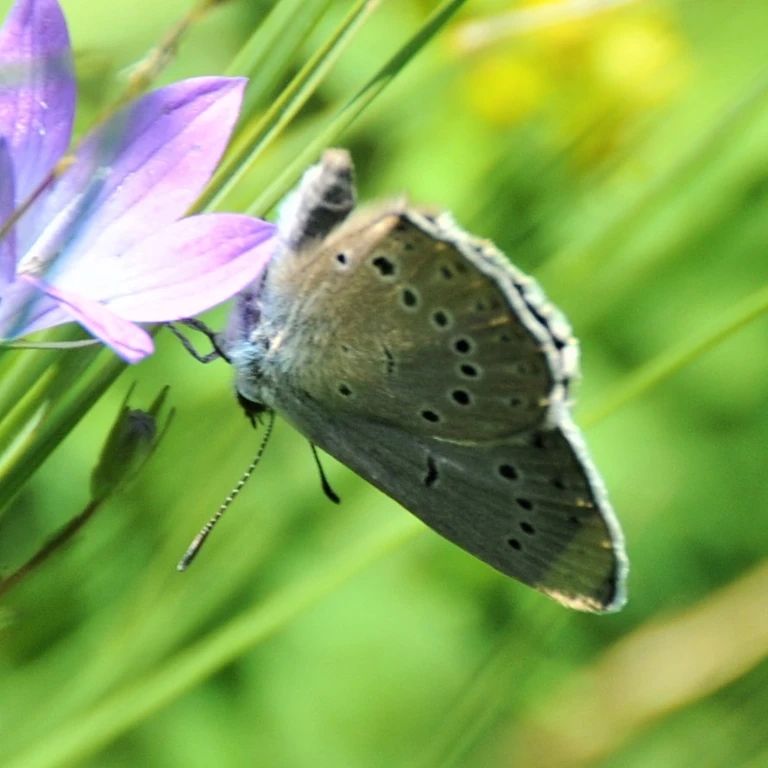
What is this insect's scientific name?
Phengaris teleius
